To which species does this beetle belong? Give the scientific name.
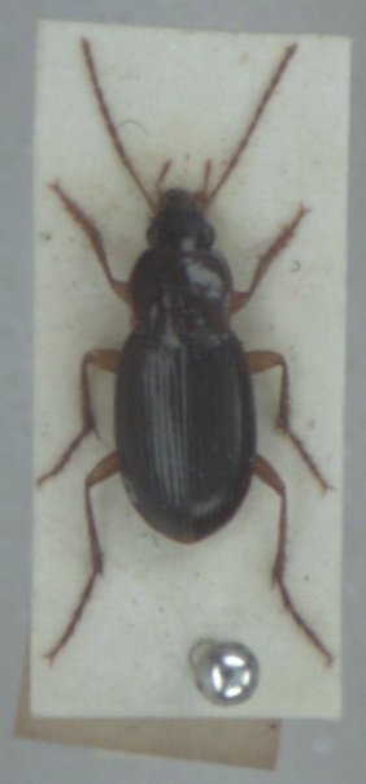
Calathus micropterus
